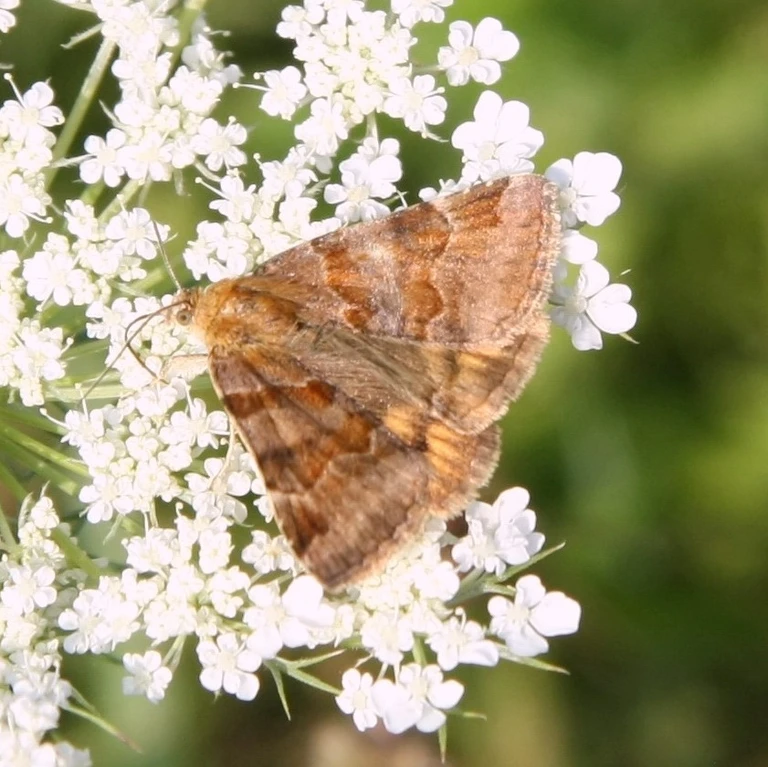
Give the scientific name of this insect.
Euclidia glyphica
